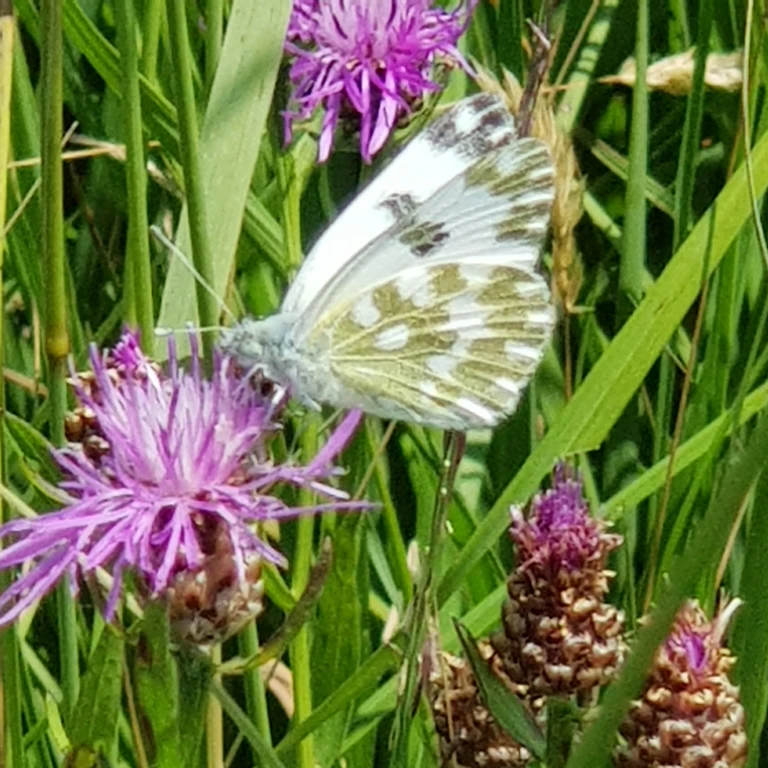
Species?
Pontia edusa
